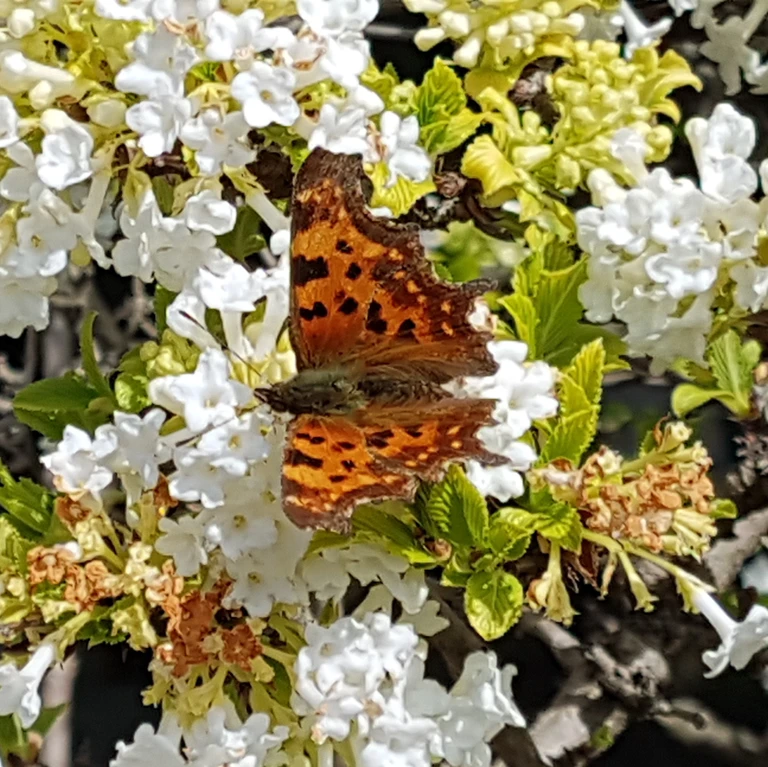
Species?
Polygonia c-album
